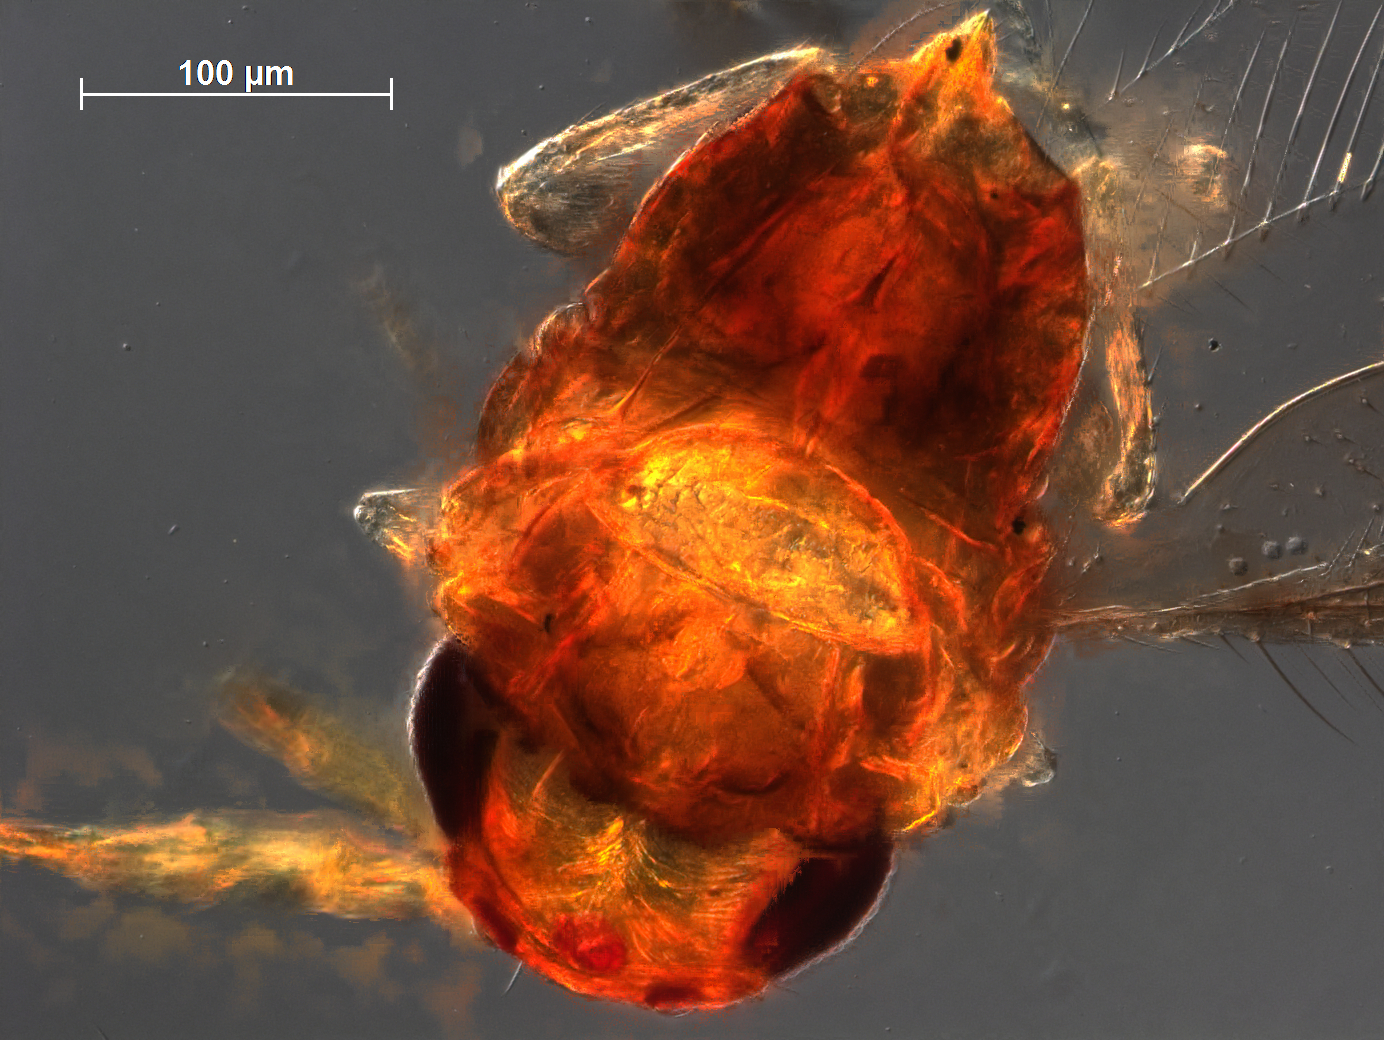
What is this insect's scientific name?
Artas koebelei
